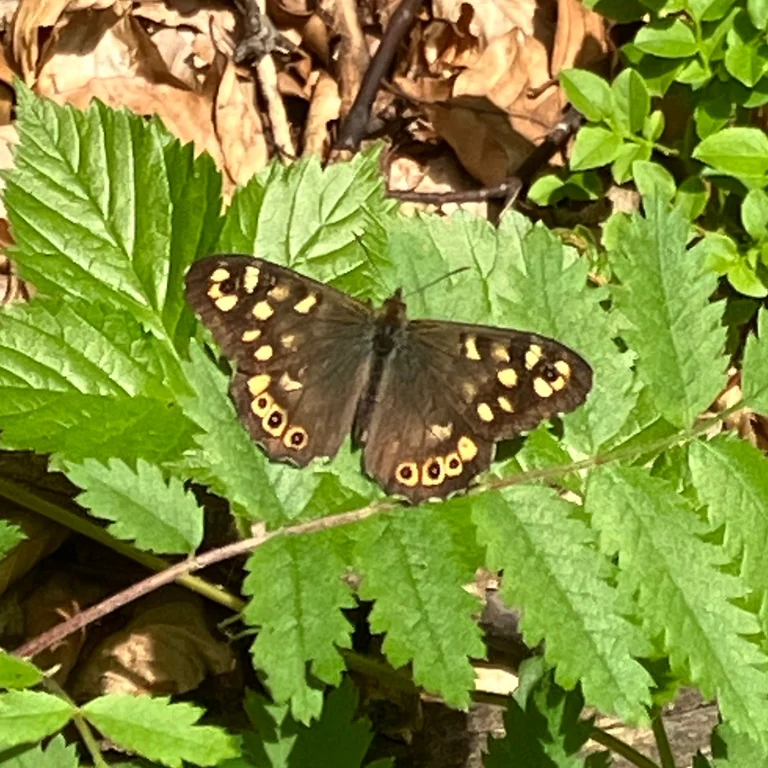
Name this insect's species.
Pararge aegeria
